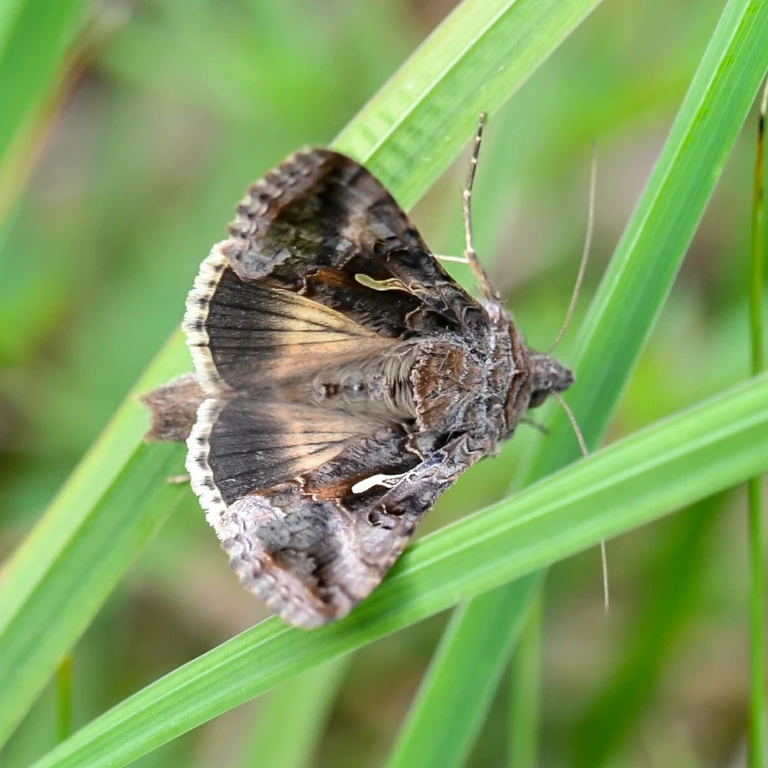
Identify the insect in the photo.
Autographa gamma
